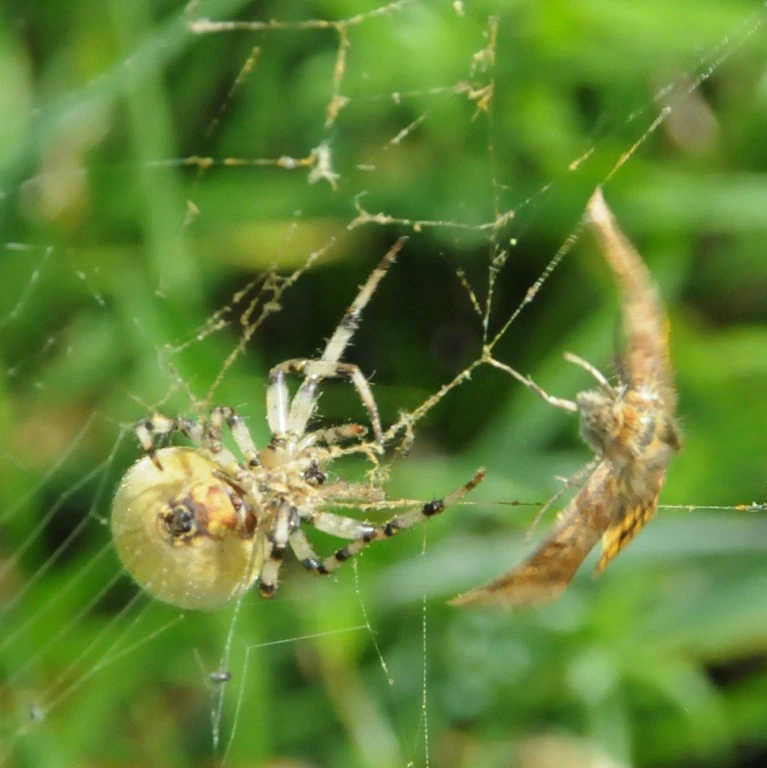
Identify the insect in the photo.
Euclidia glyphica
